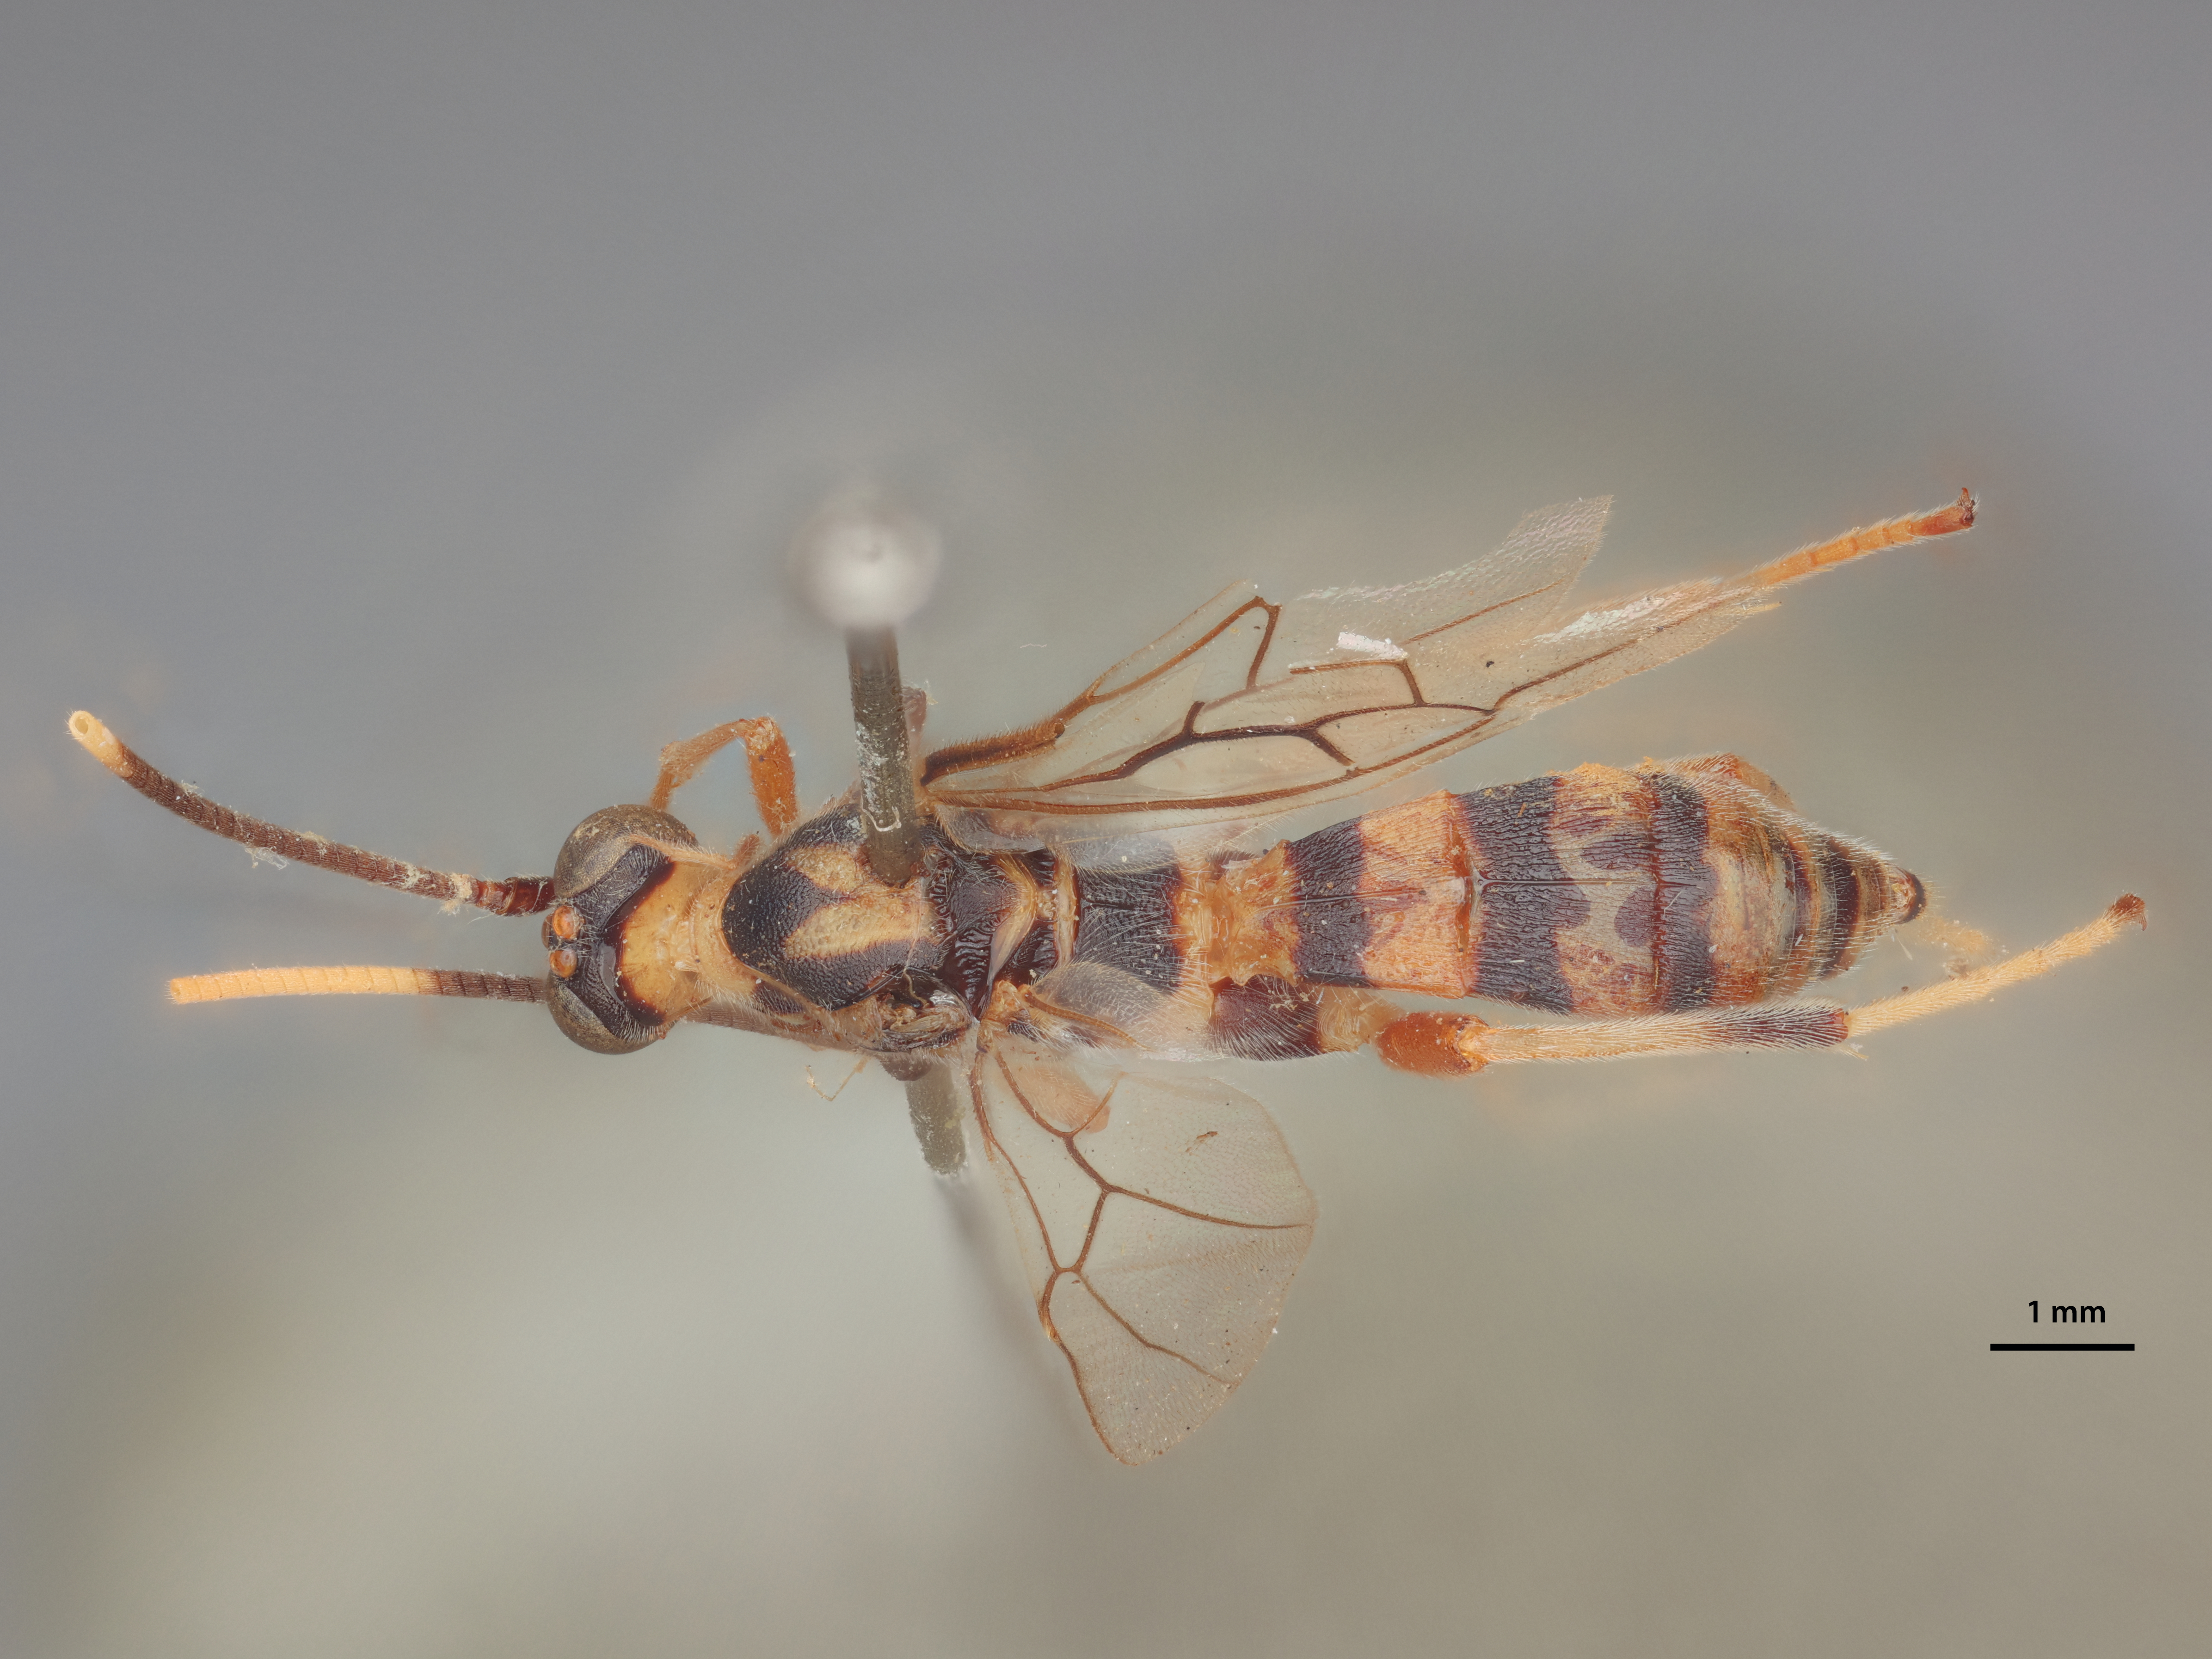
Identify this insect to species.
Hemigyroneuron speciosus
